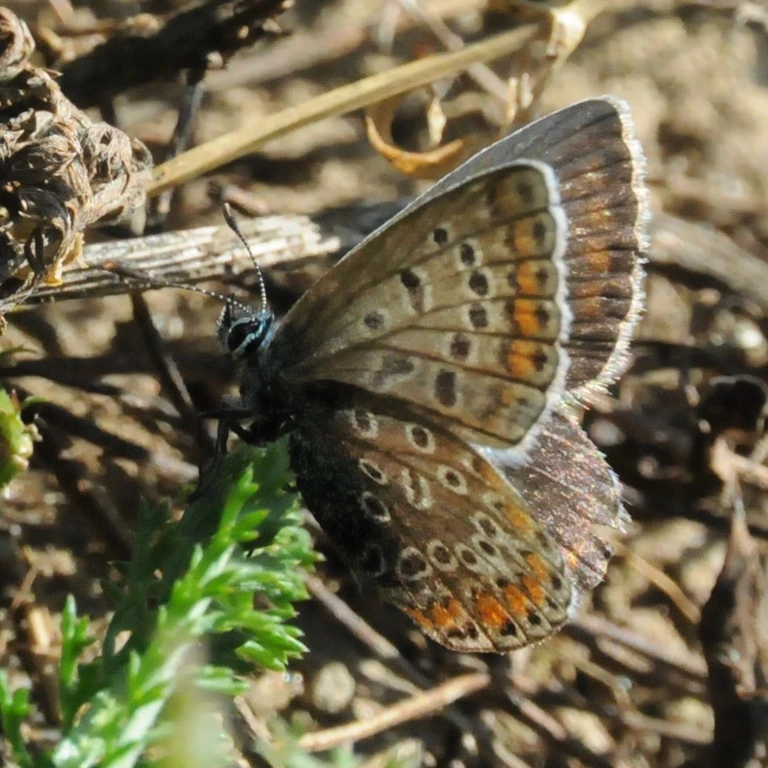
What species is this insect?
Polyommatus icarus
